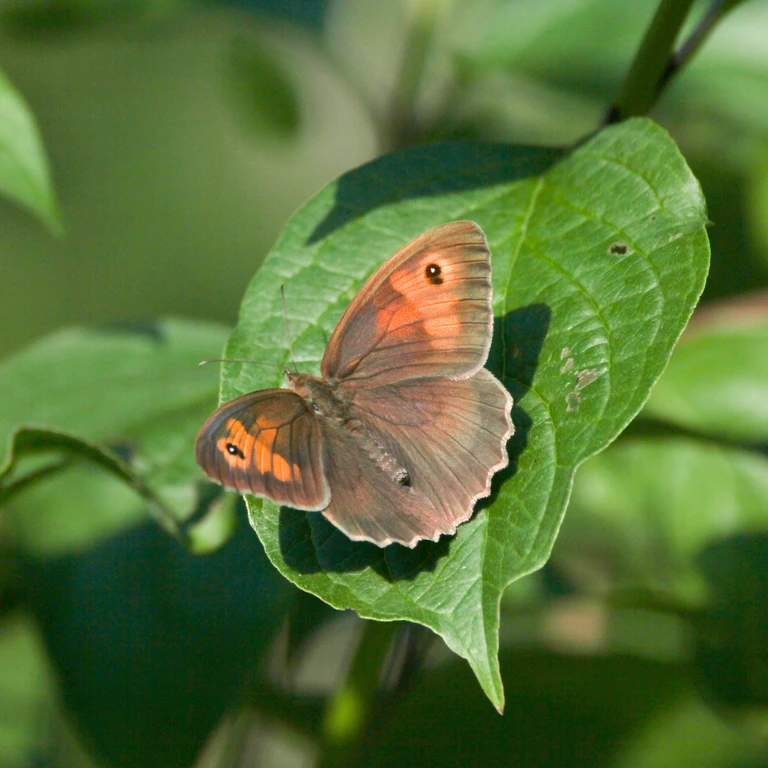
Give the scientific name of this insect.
Maniola jurtina
